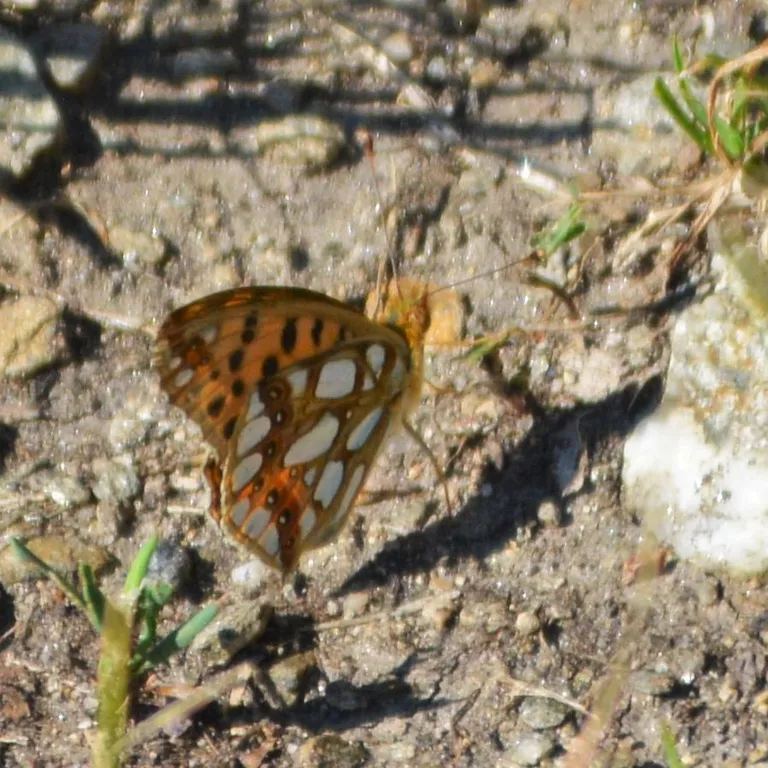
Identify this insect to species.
Issoria lathonia
